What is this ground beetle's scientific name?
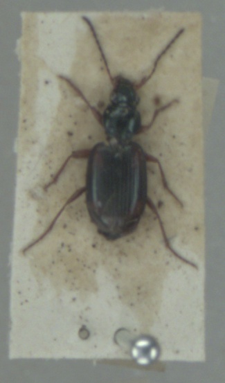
Bembidion tetracolum
